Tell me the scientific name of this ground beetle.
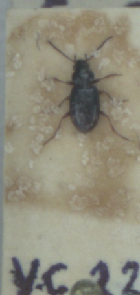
Bembidion guttula
